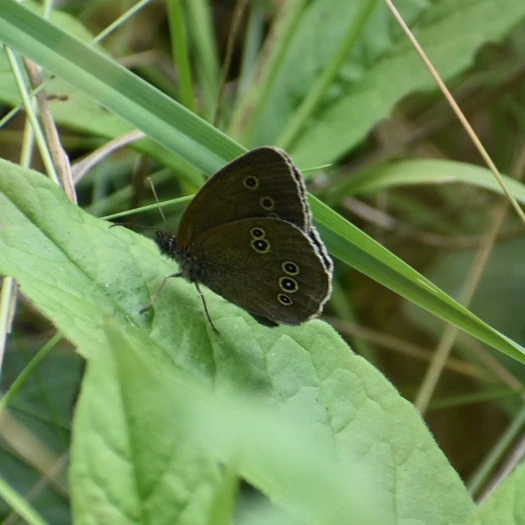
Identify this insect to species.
Aphantopus hyperantus
